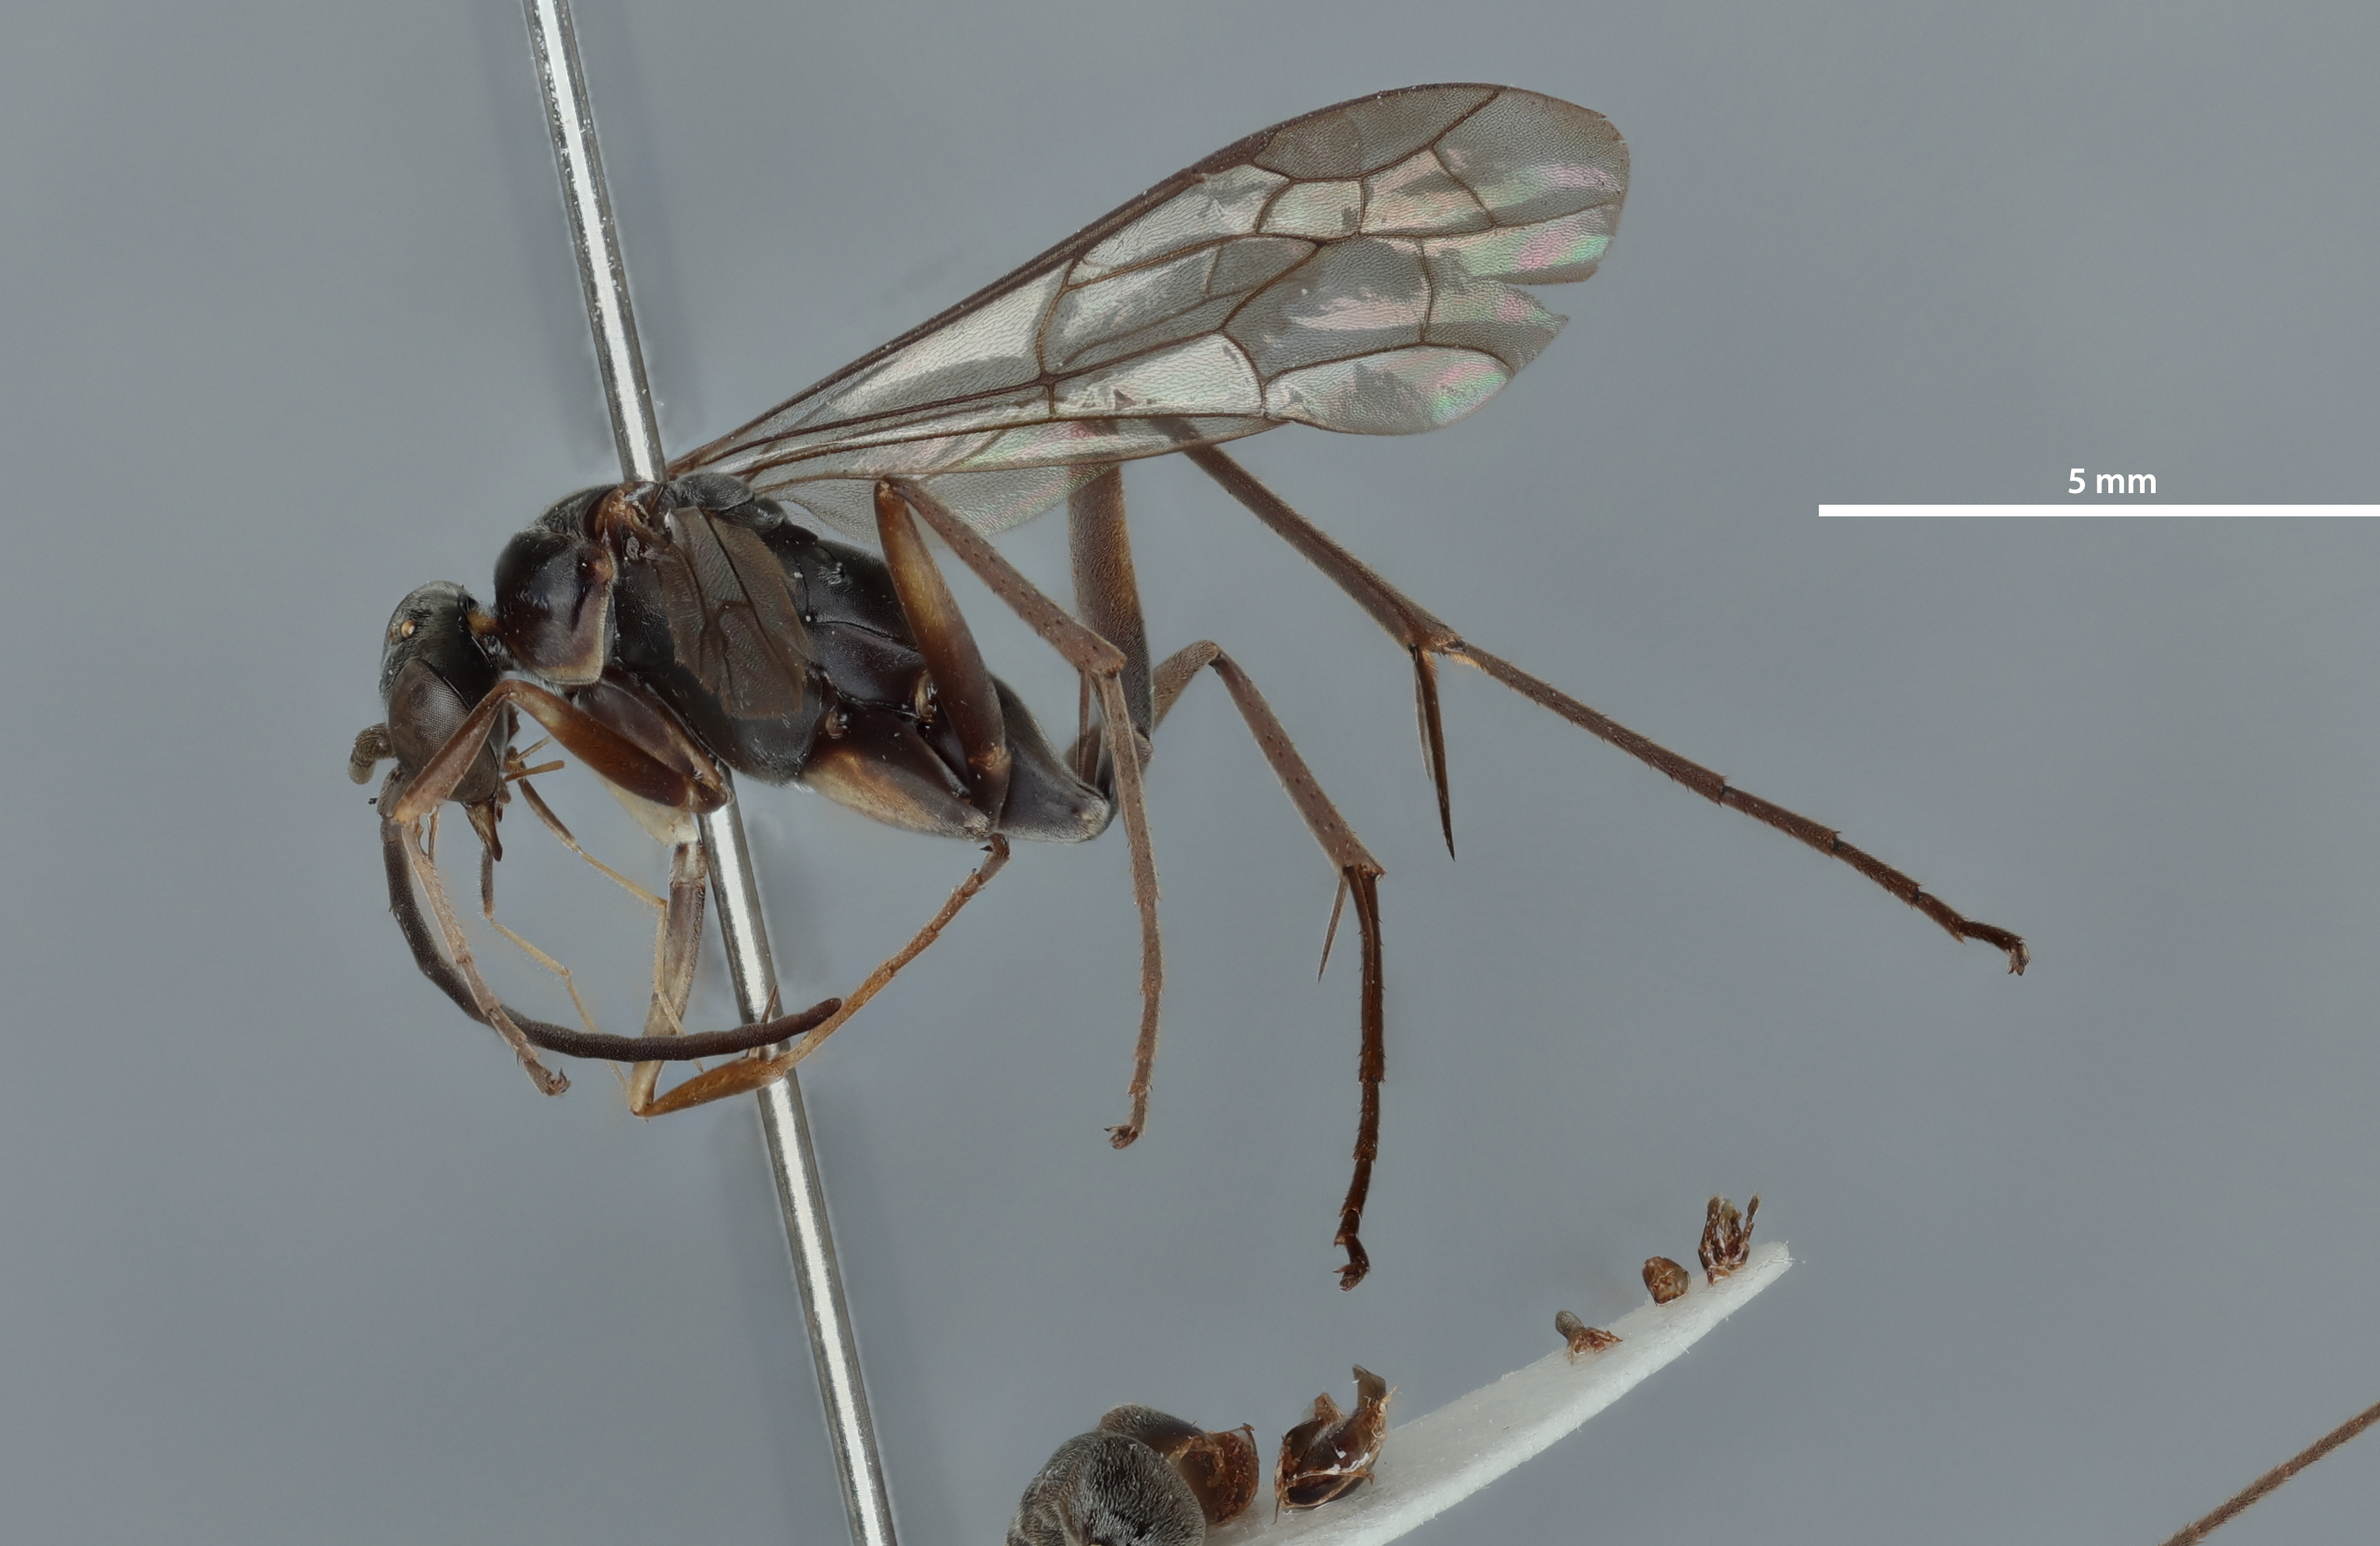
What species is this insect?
Minagenia taiwana
